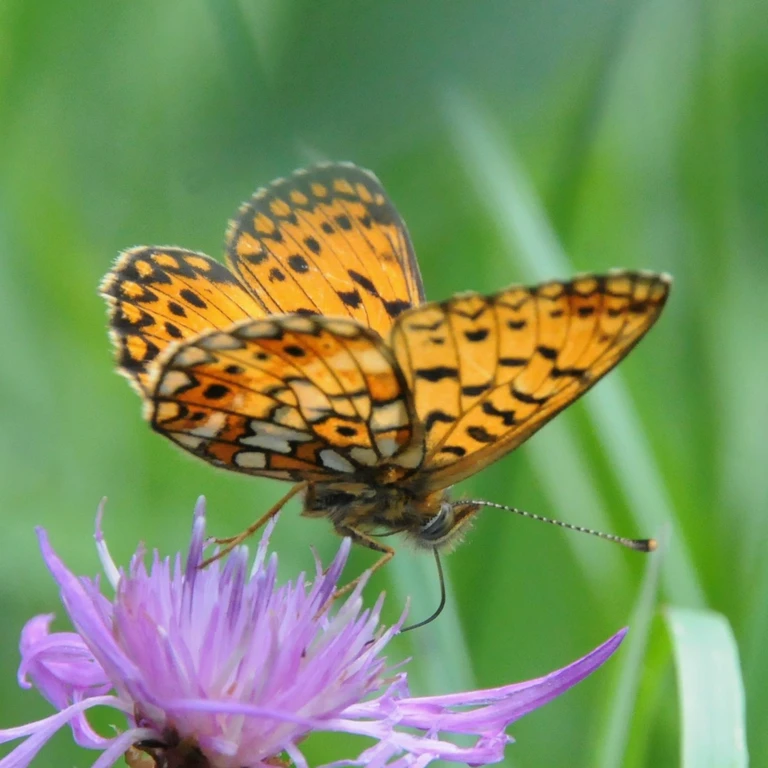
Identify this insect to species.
Boloria selene
